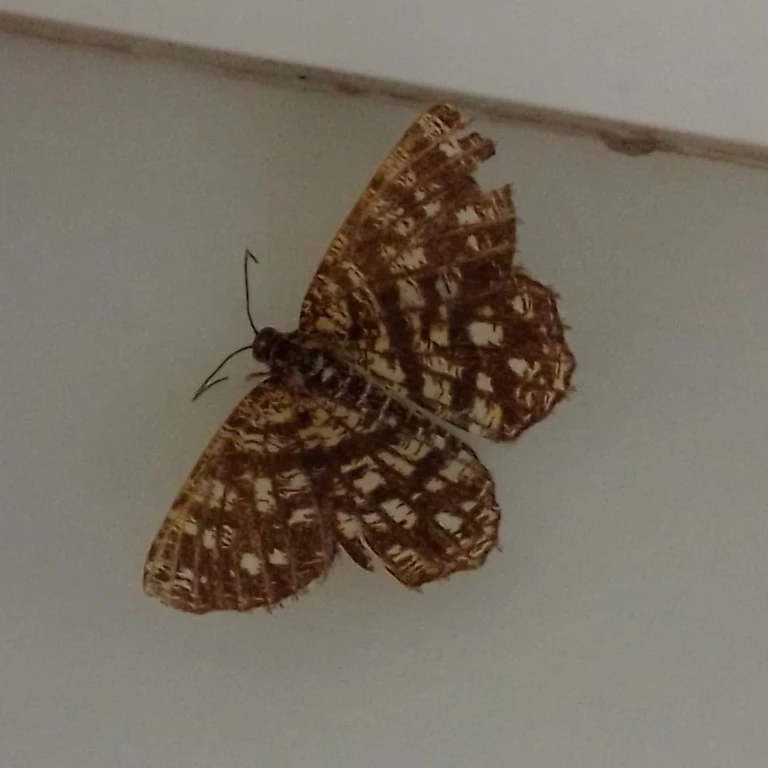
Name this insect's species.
Chiasmia clathrata
